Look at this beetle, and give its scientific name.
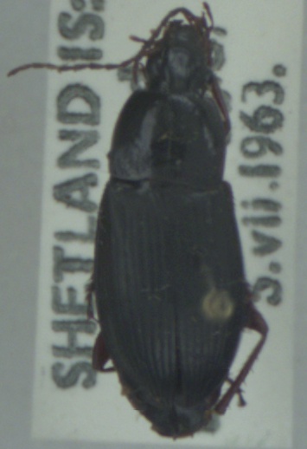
Calathus fuscipes
